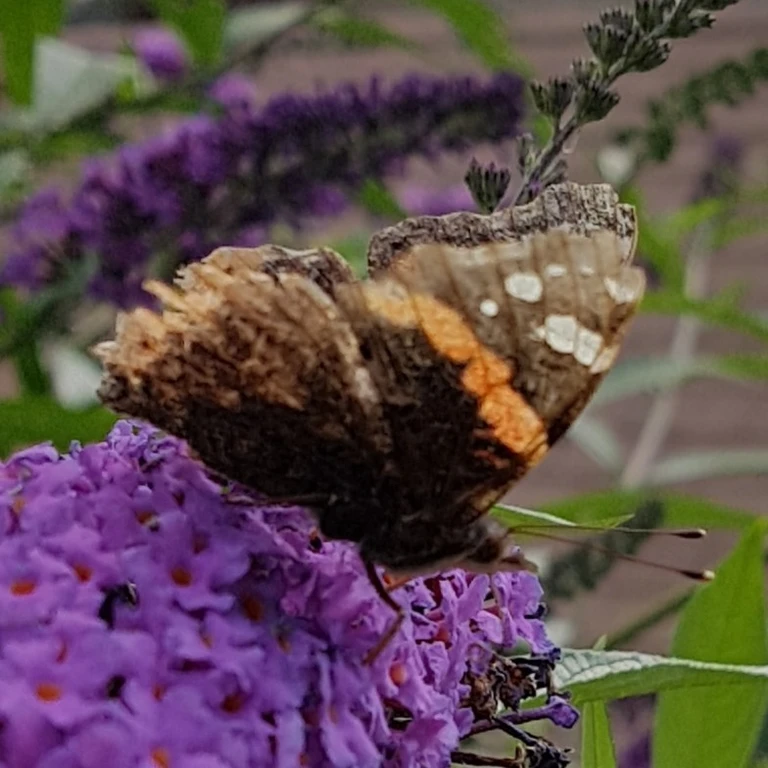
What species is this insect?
Vanessa atalanta
